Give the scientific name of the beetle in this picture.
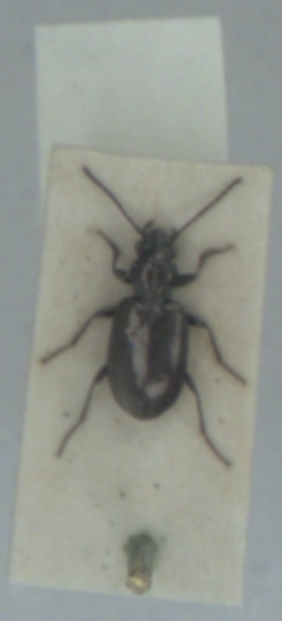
Bembidion bipunctatum
